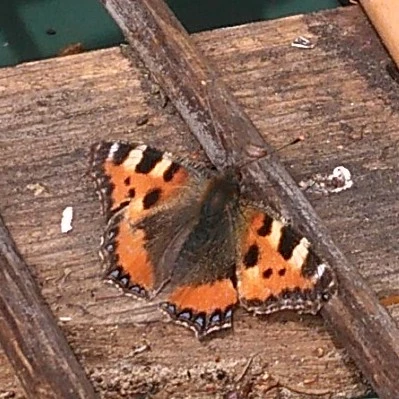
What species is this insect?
Aglais urticae
